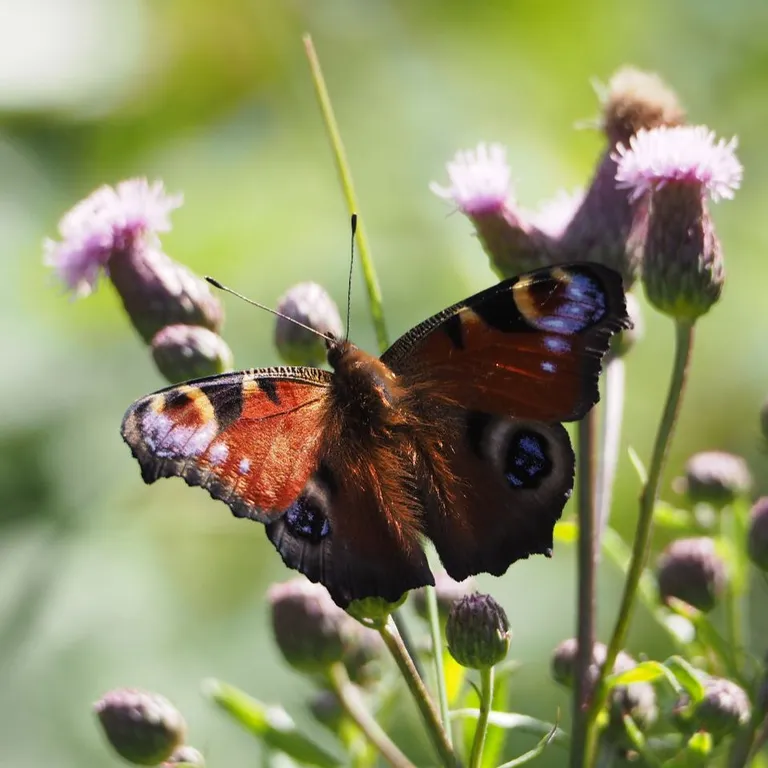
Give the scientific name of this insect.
Aglais io
